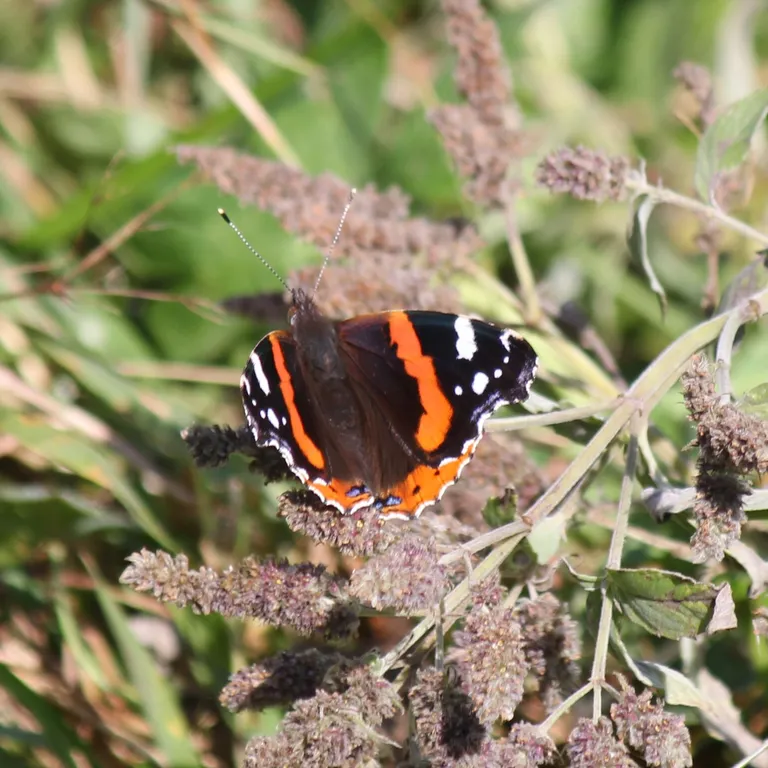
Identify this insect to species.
Vanessa atalanta
